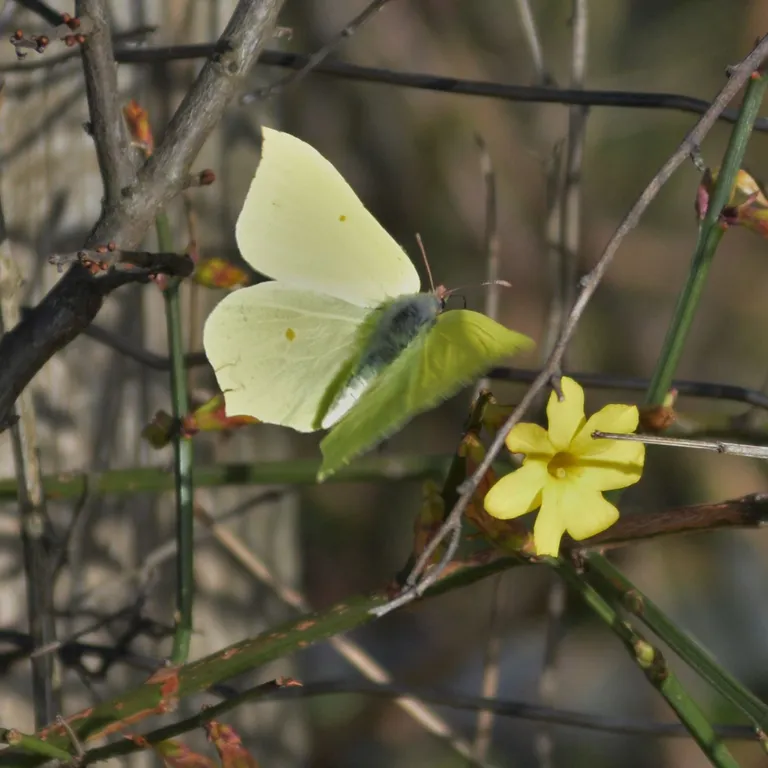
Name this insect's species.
Gonepteryx rhamni
